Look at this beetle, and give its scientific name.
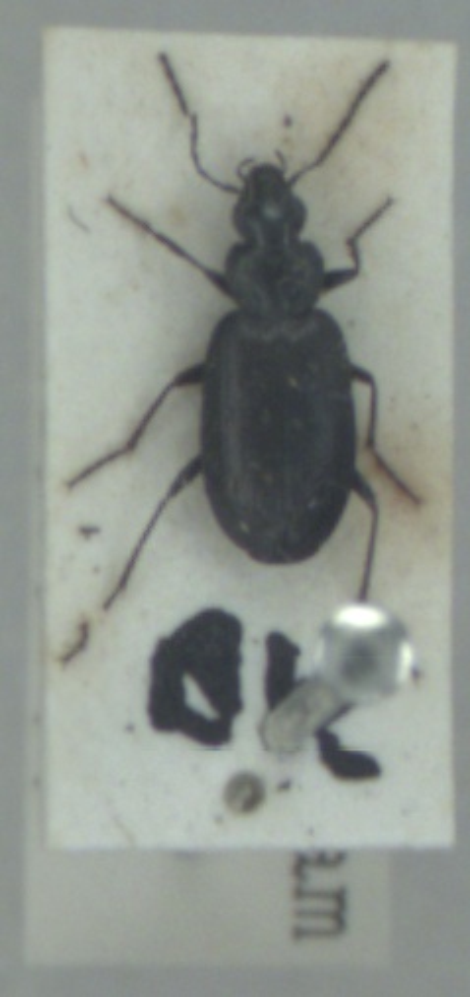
Sericoda quadripunctata
